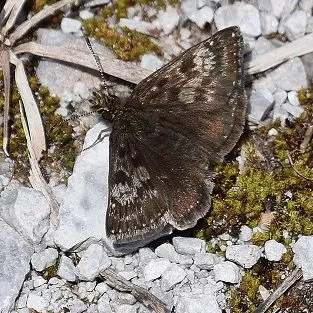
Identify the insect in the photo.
Erynnis tages
